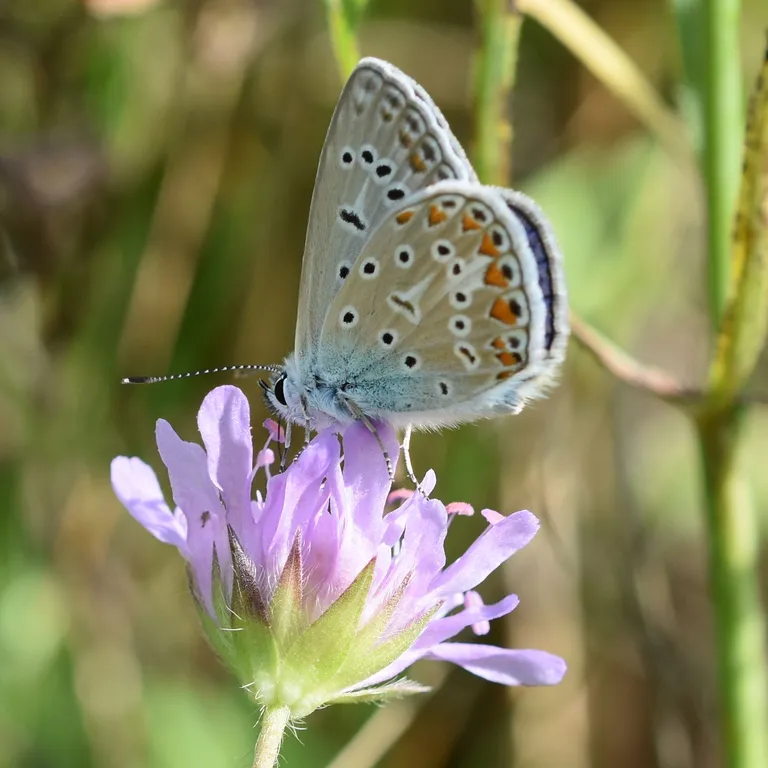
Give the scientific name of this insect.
Polyommatus icarus
